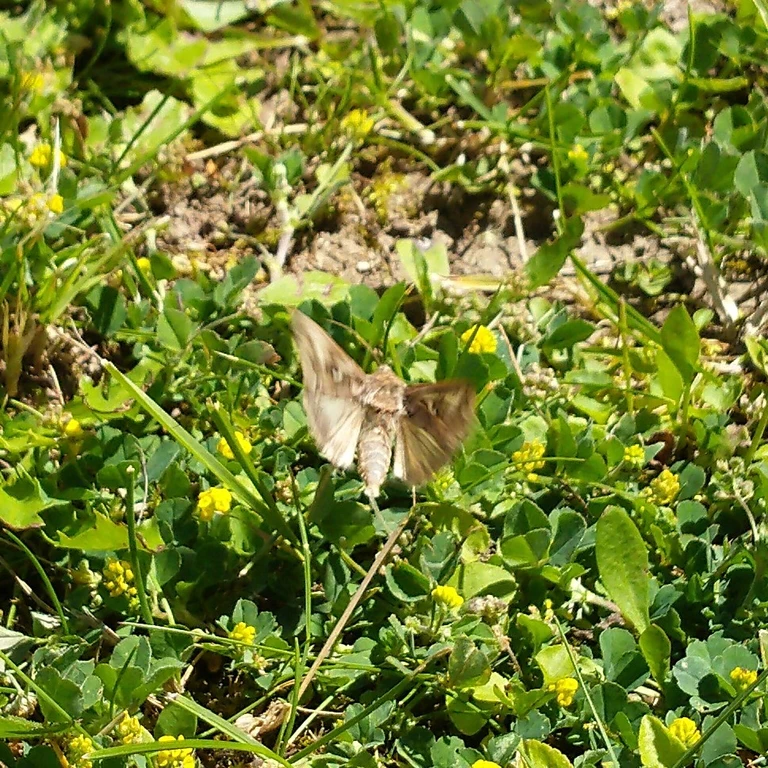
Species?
Autographa gamma
